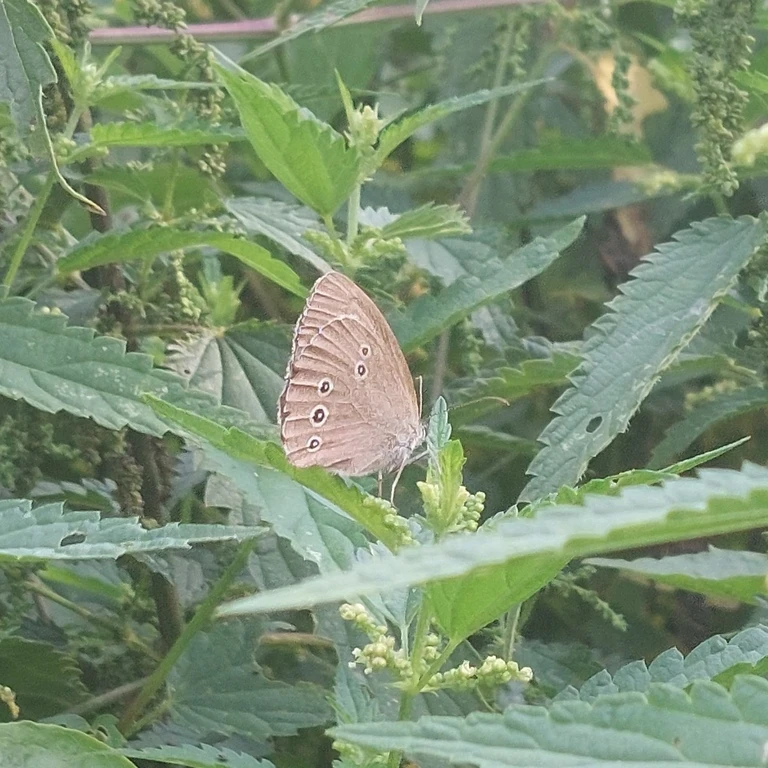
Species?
Aphantopus hyperantus
